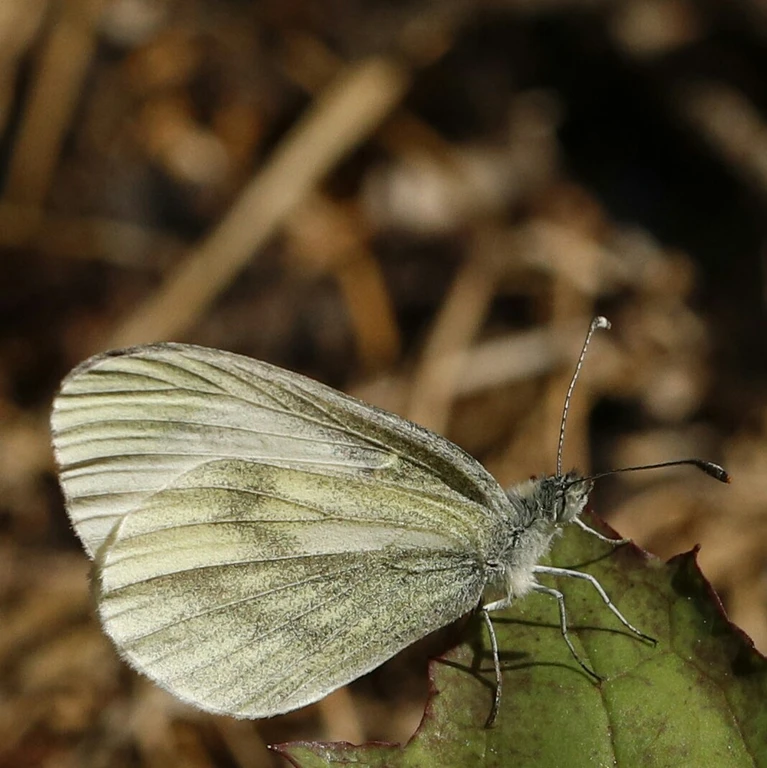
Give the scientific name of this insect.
Leptidea sinapis/juvernica
